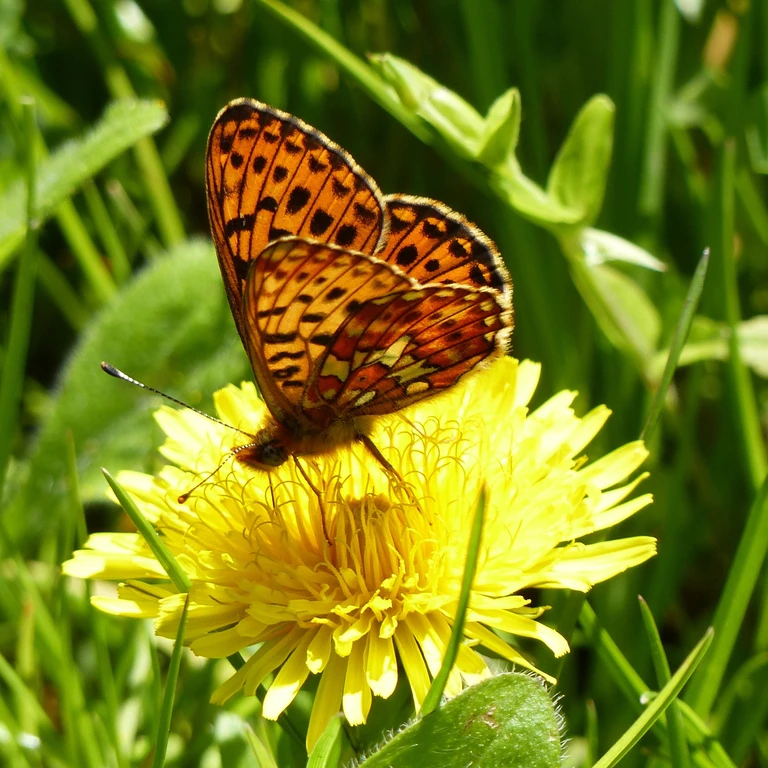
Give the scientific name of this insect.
Boloria euphrosyne (also Clossiana euphrosyne)
